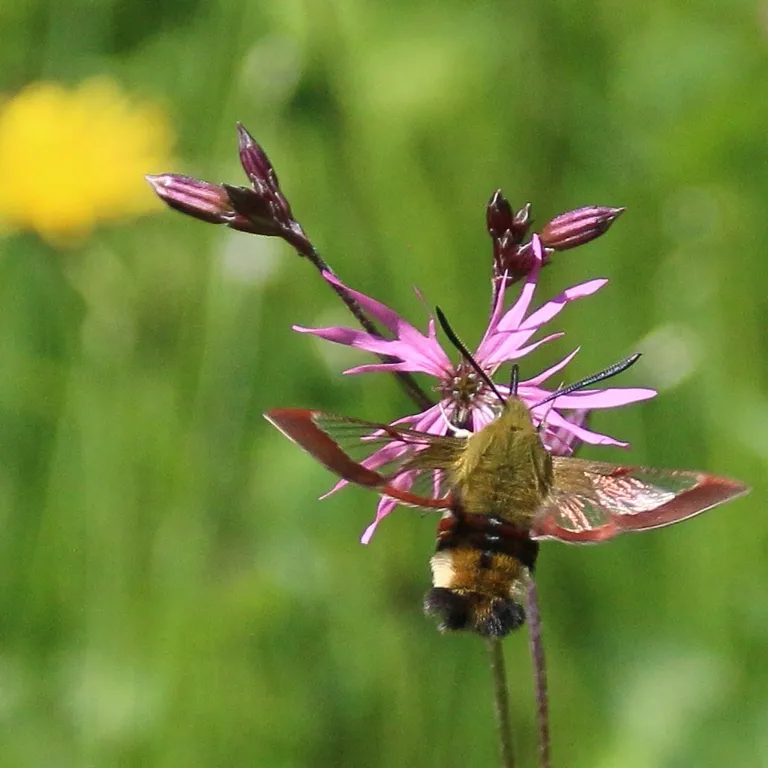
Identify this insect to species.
Hemaris fuciformis
